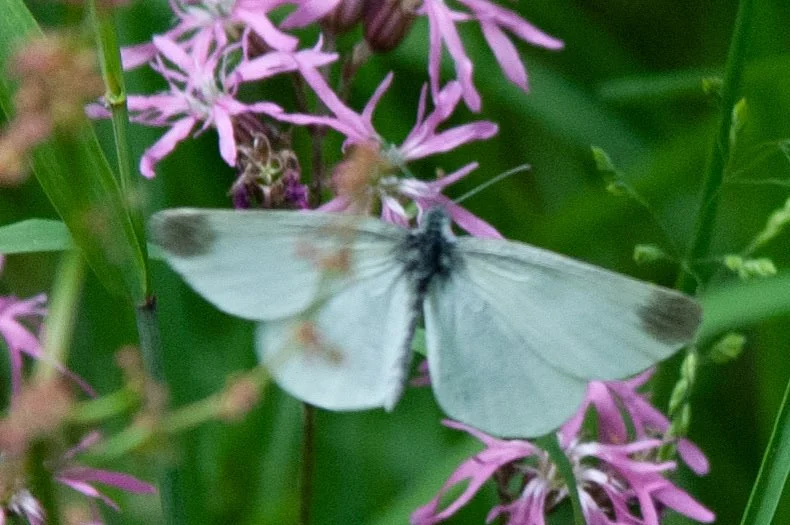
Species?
Leptidea sinapis/juvernica
